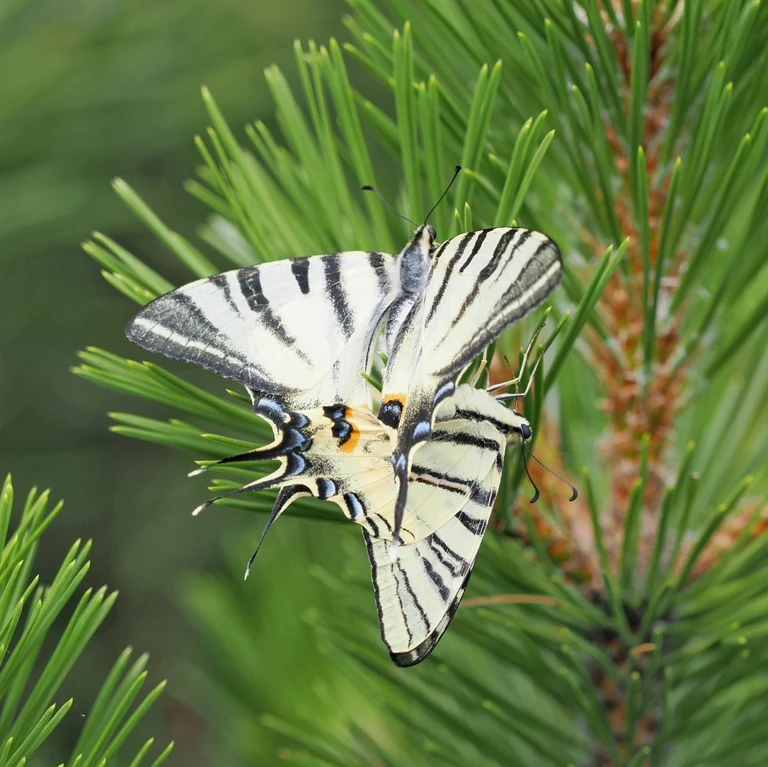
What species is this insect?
Iphiclides podalirius
